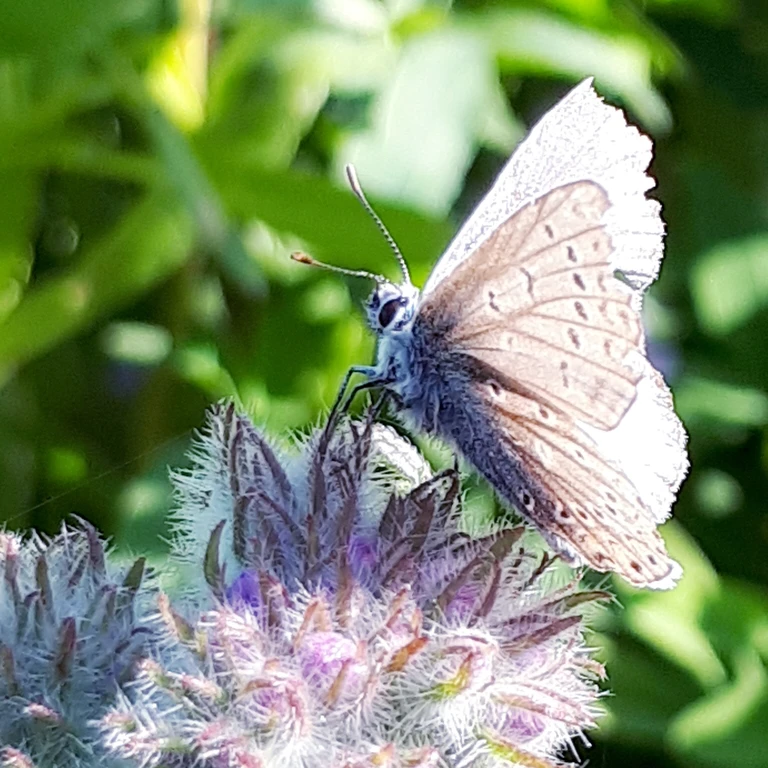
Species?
Polyommatus icarus
